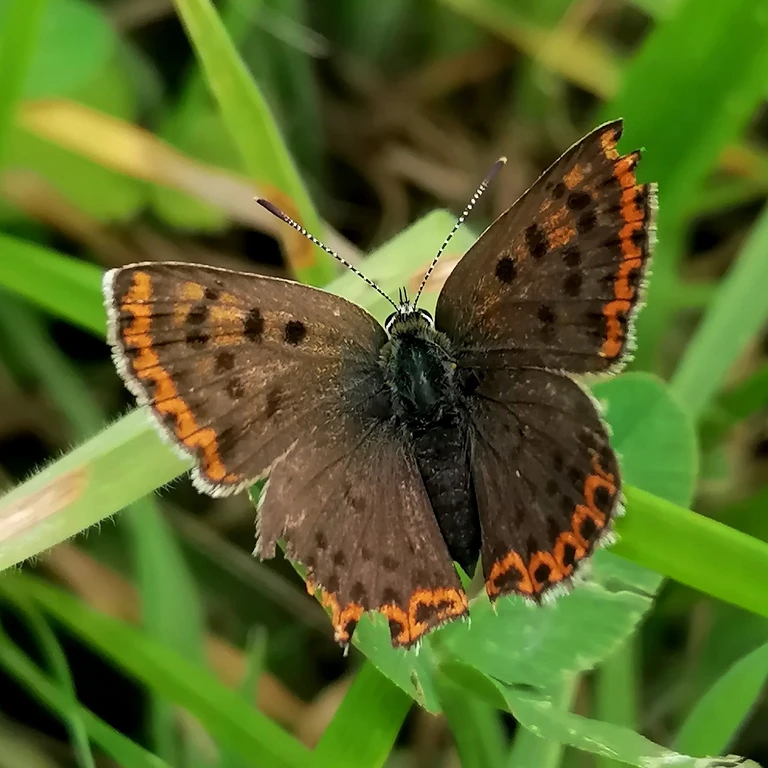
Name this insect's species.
Lycaena tityrus (also Loweia tityrus)
